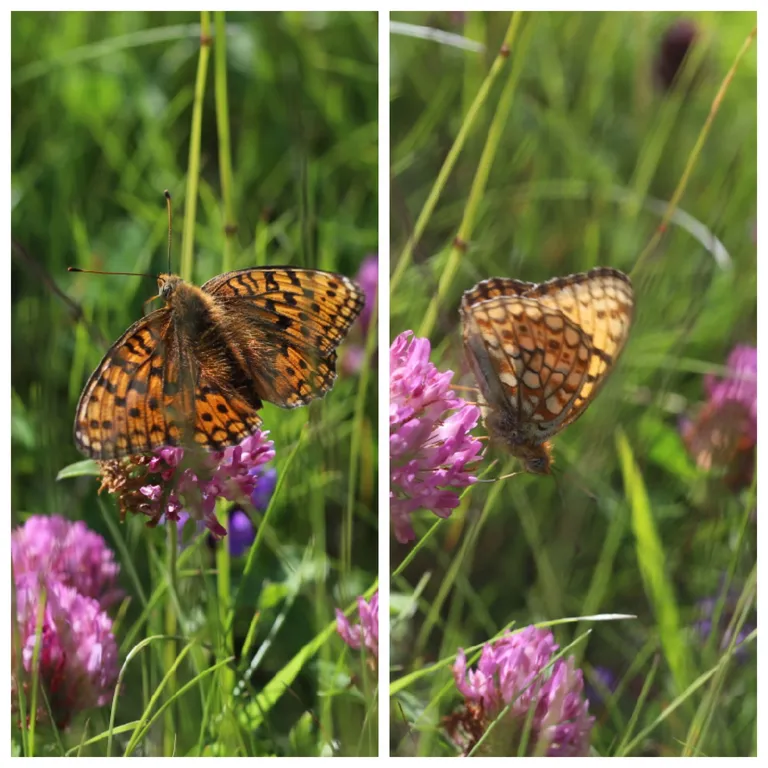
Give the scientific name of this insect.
Fabriciana niobe
